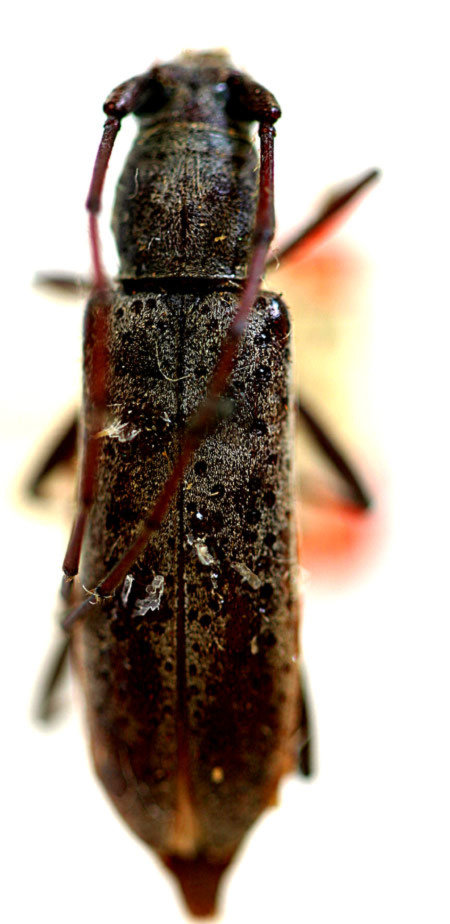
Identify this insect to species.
Osmidus obscurellus (also Osmidus guttatus)
